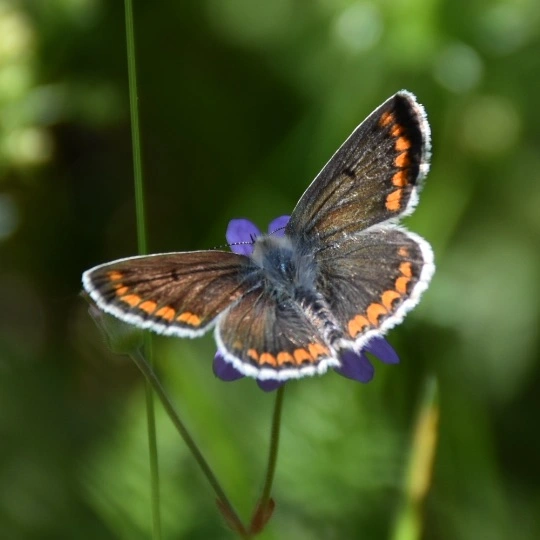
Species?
Aricia agestis/artaxerxes
